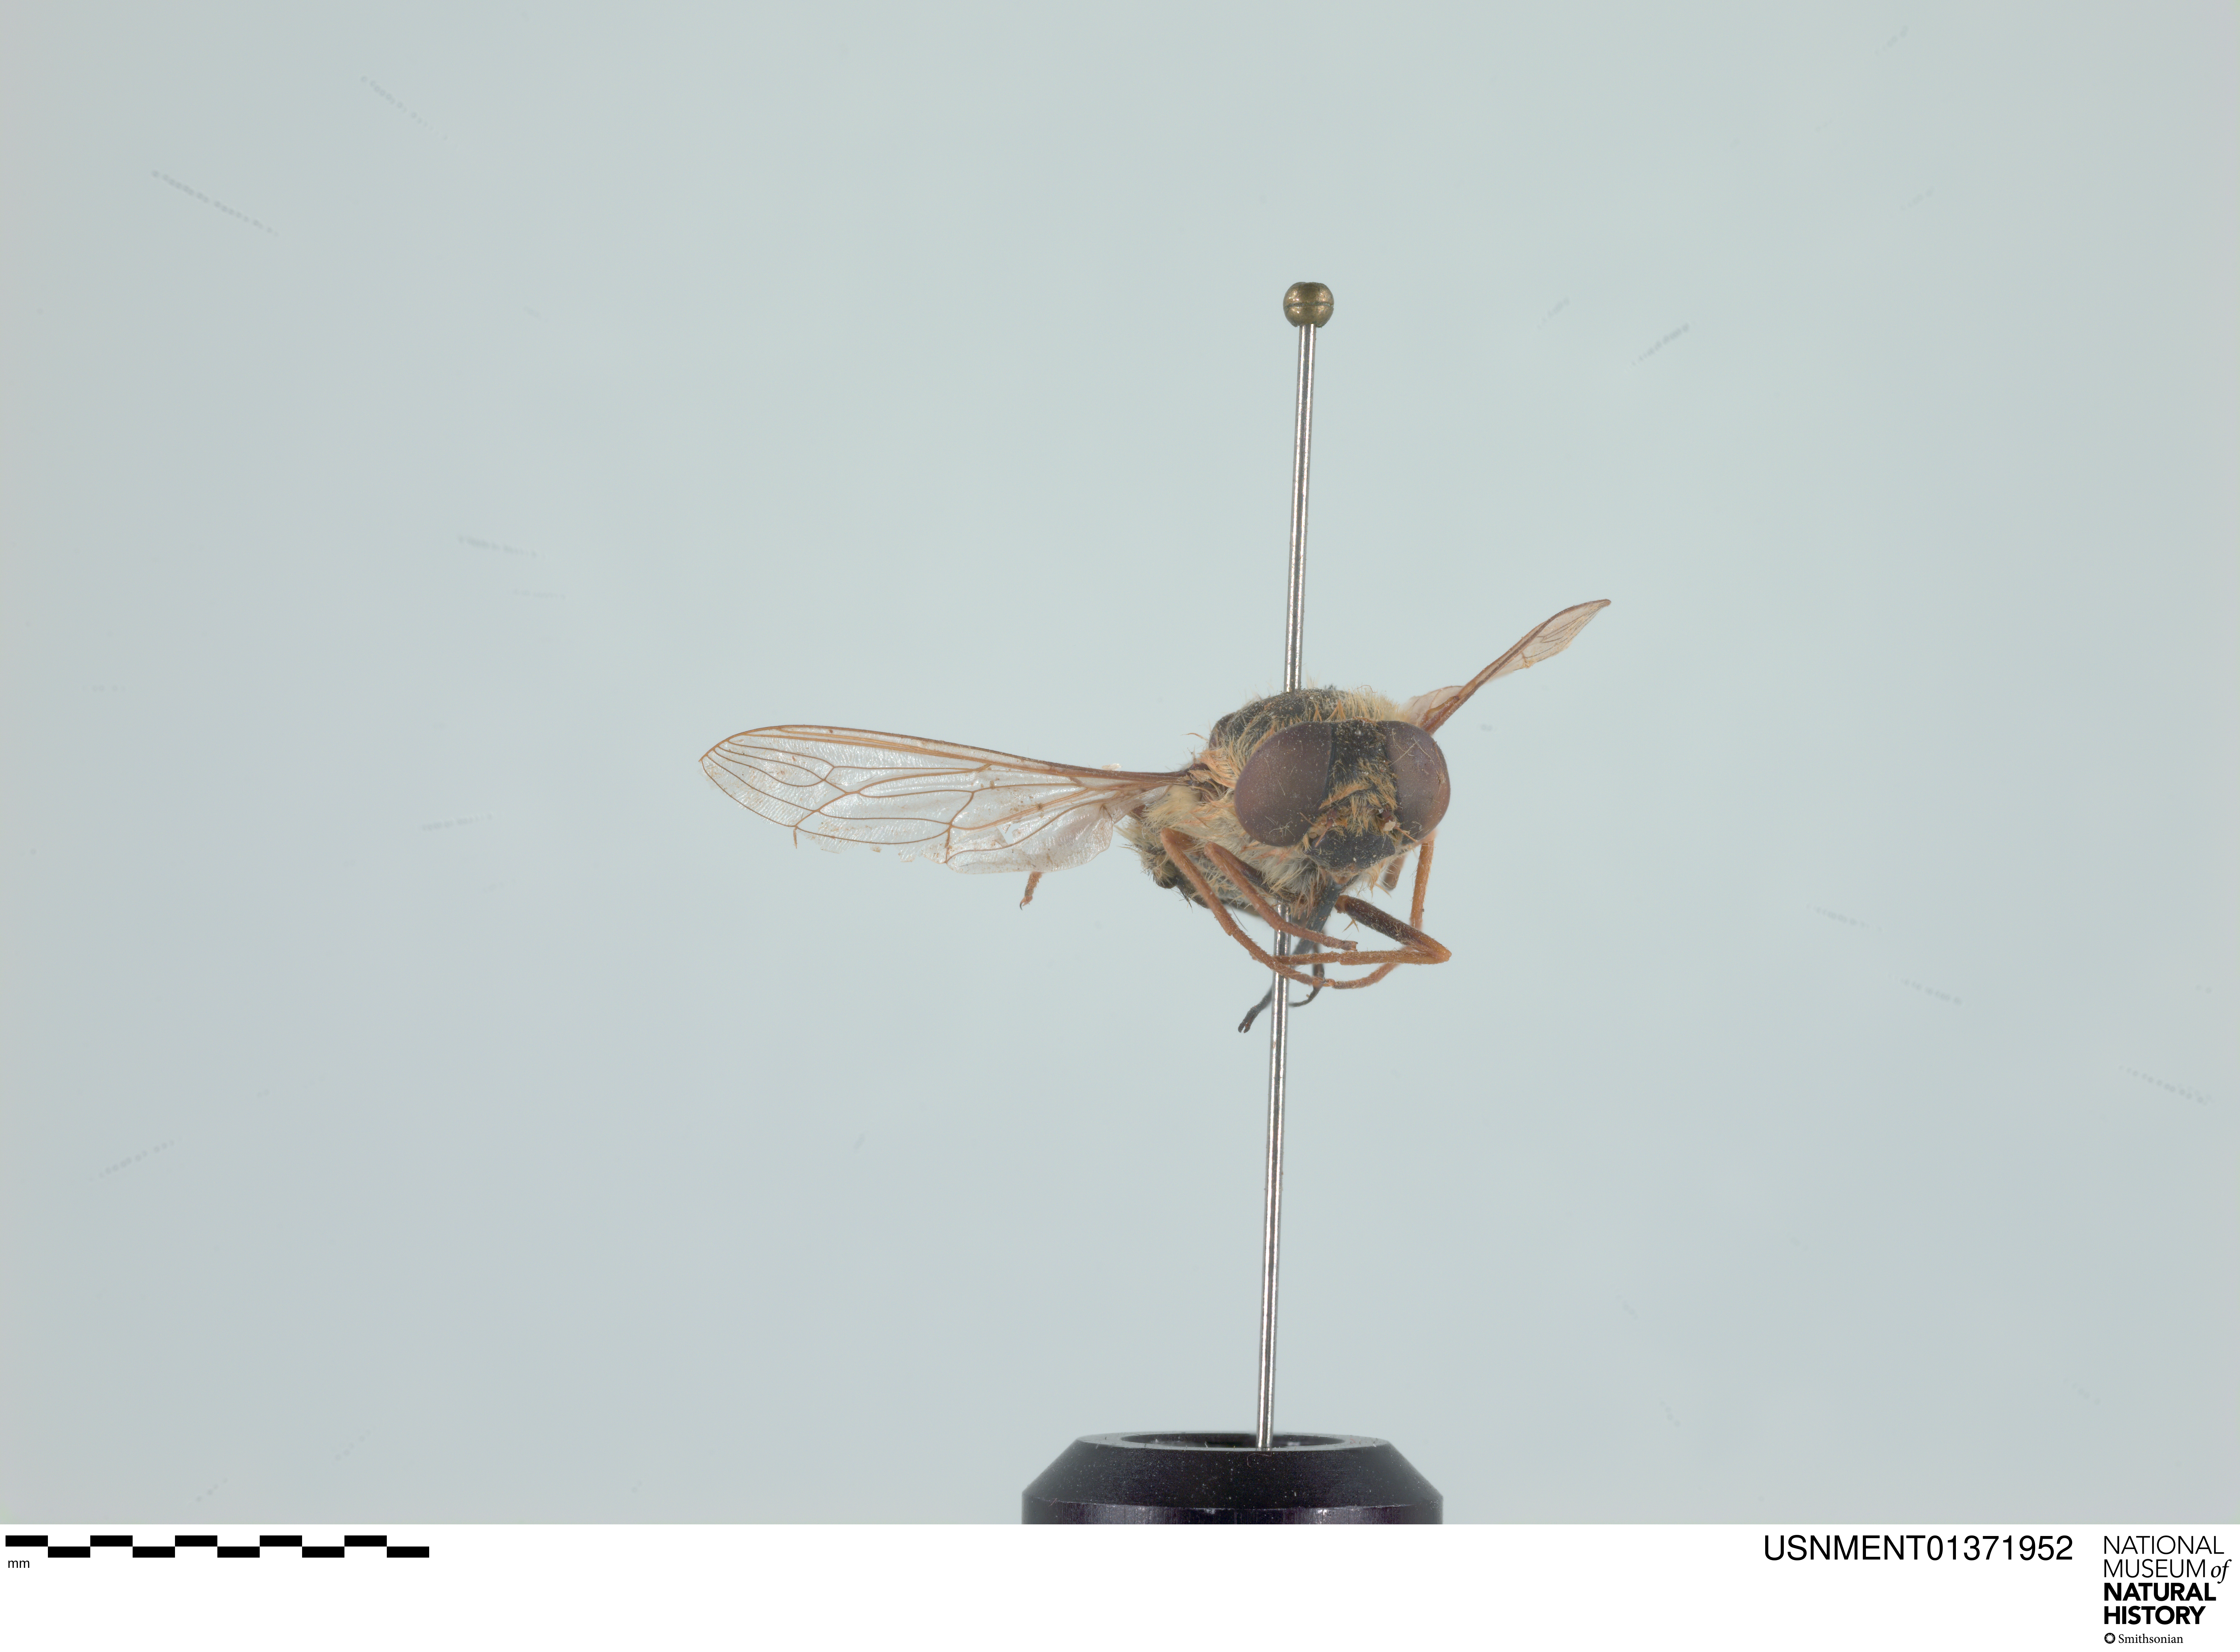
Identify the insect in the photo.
Neorhynchocephalus tauscheri
